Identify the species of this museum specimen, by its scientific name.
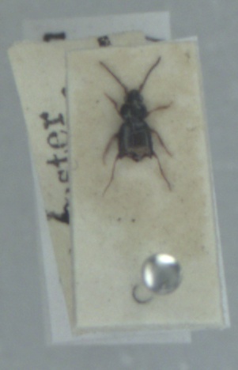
Bembidion obtusum
